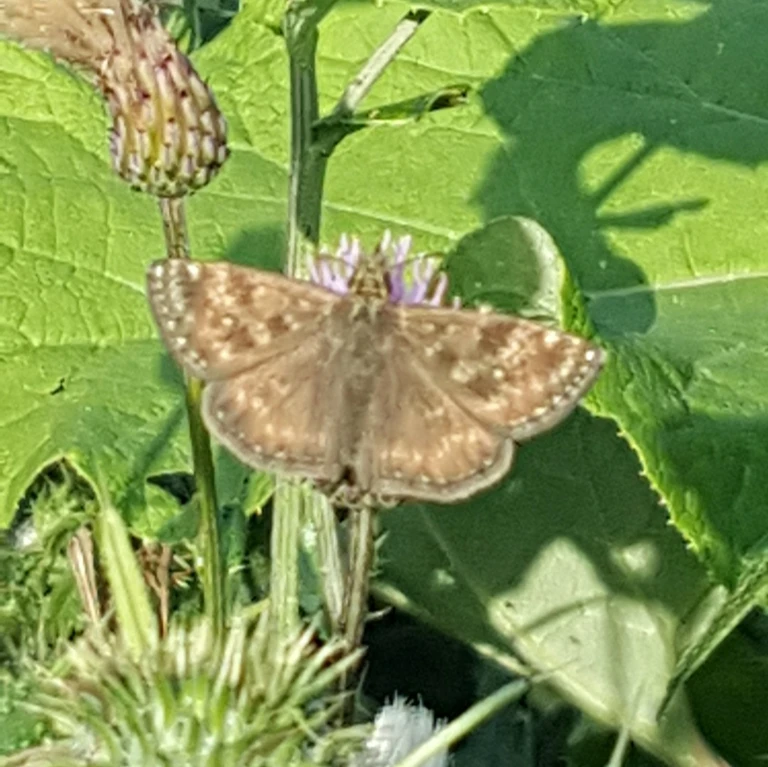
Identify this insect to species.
Erynnis tages
